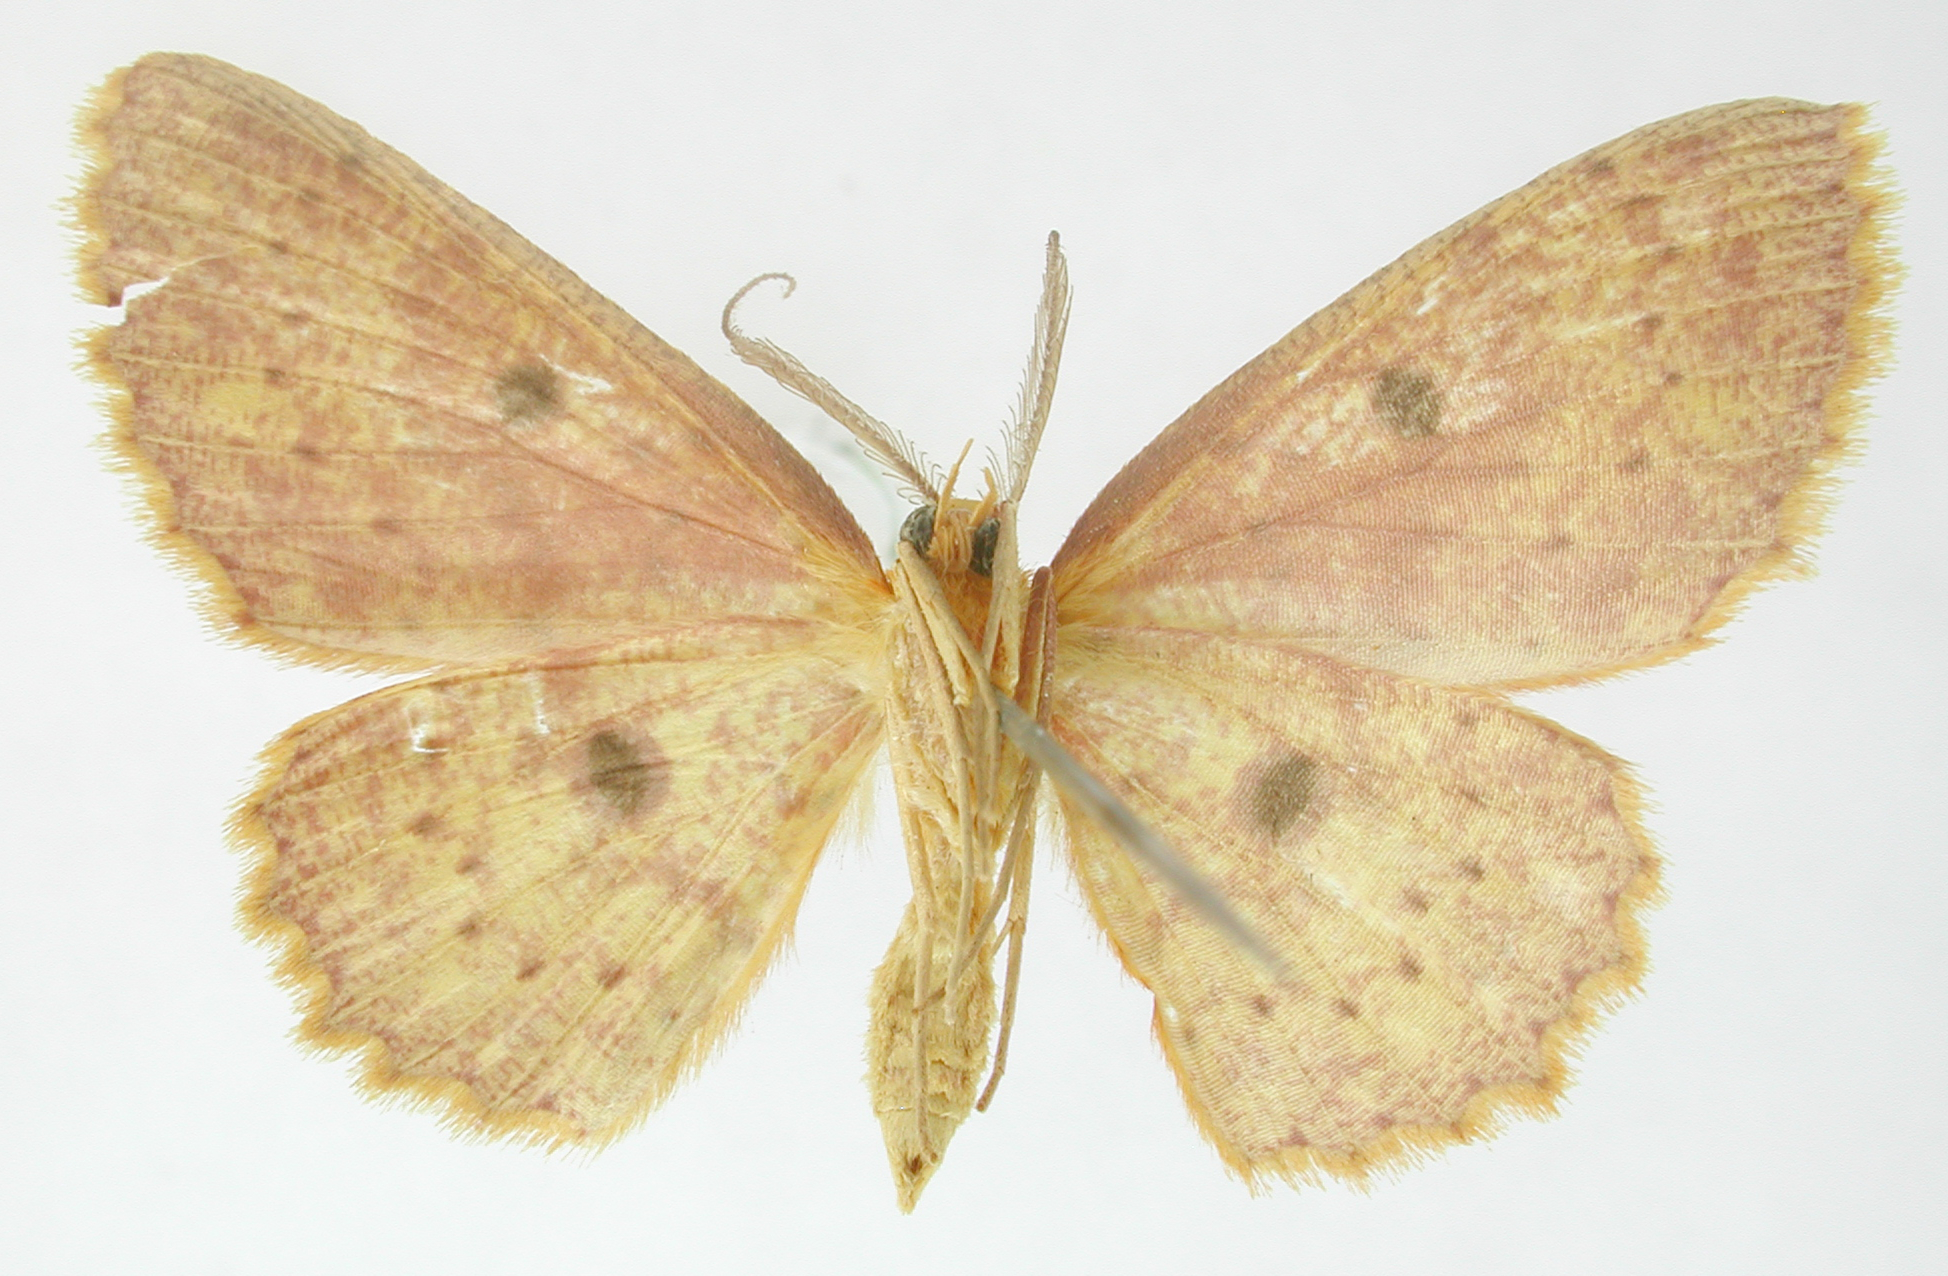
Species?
Anisodes curvantiata
